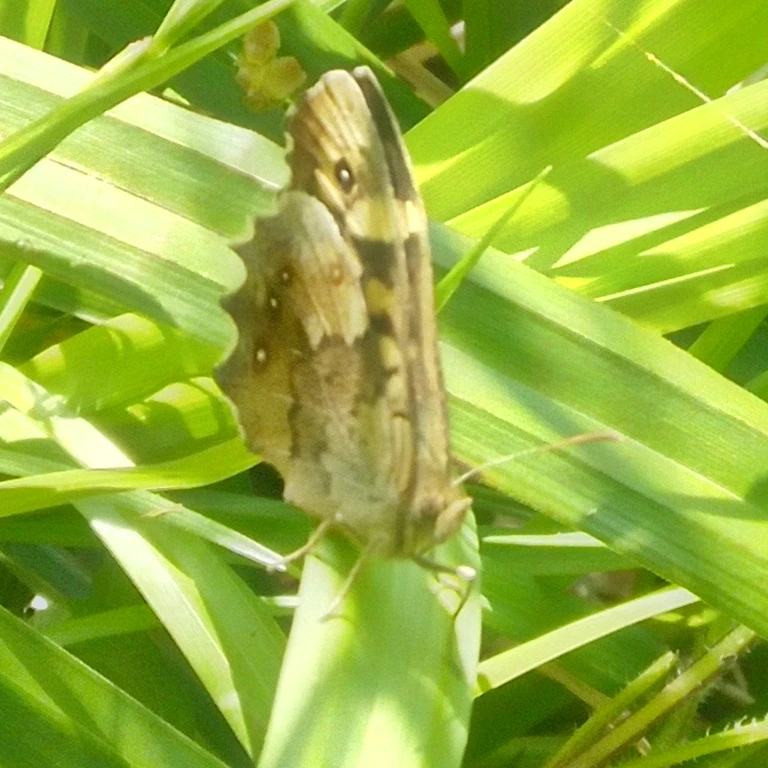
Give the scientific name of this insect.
Pararge aegeria
